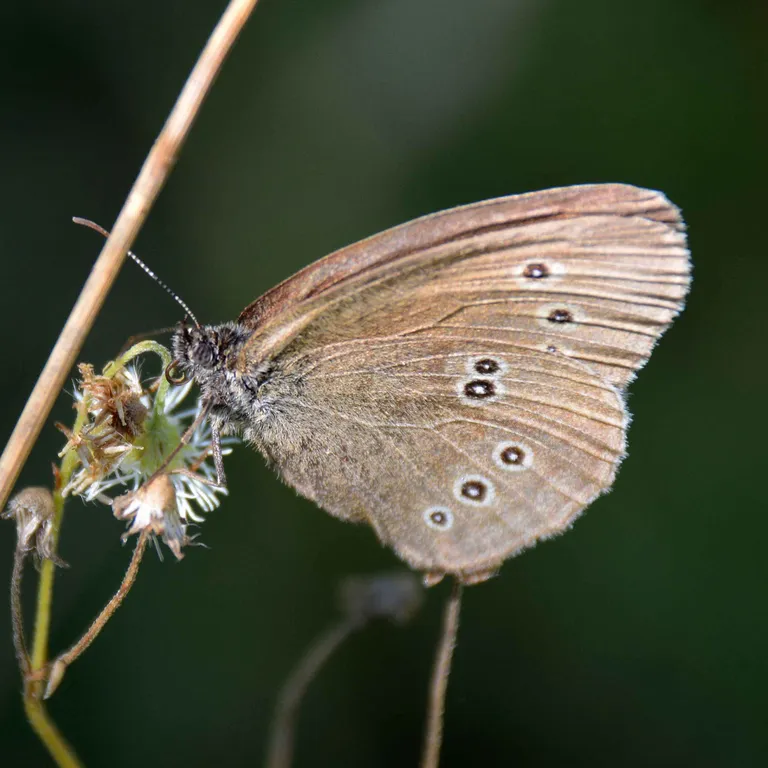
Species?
Aphantopus hyperantus
